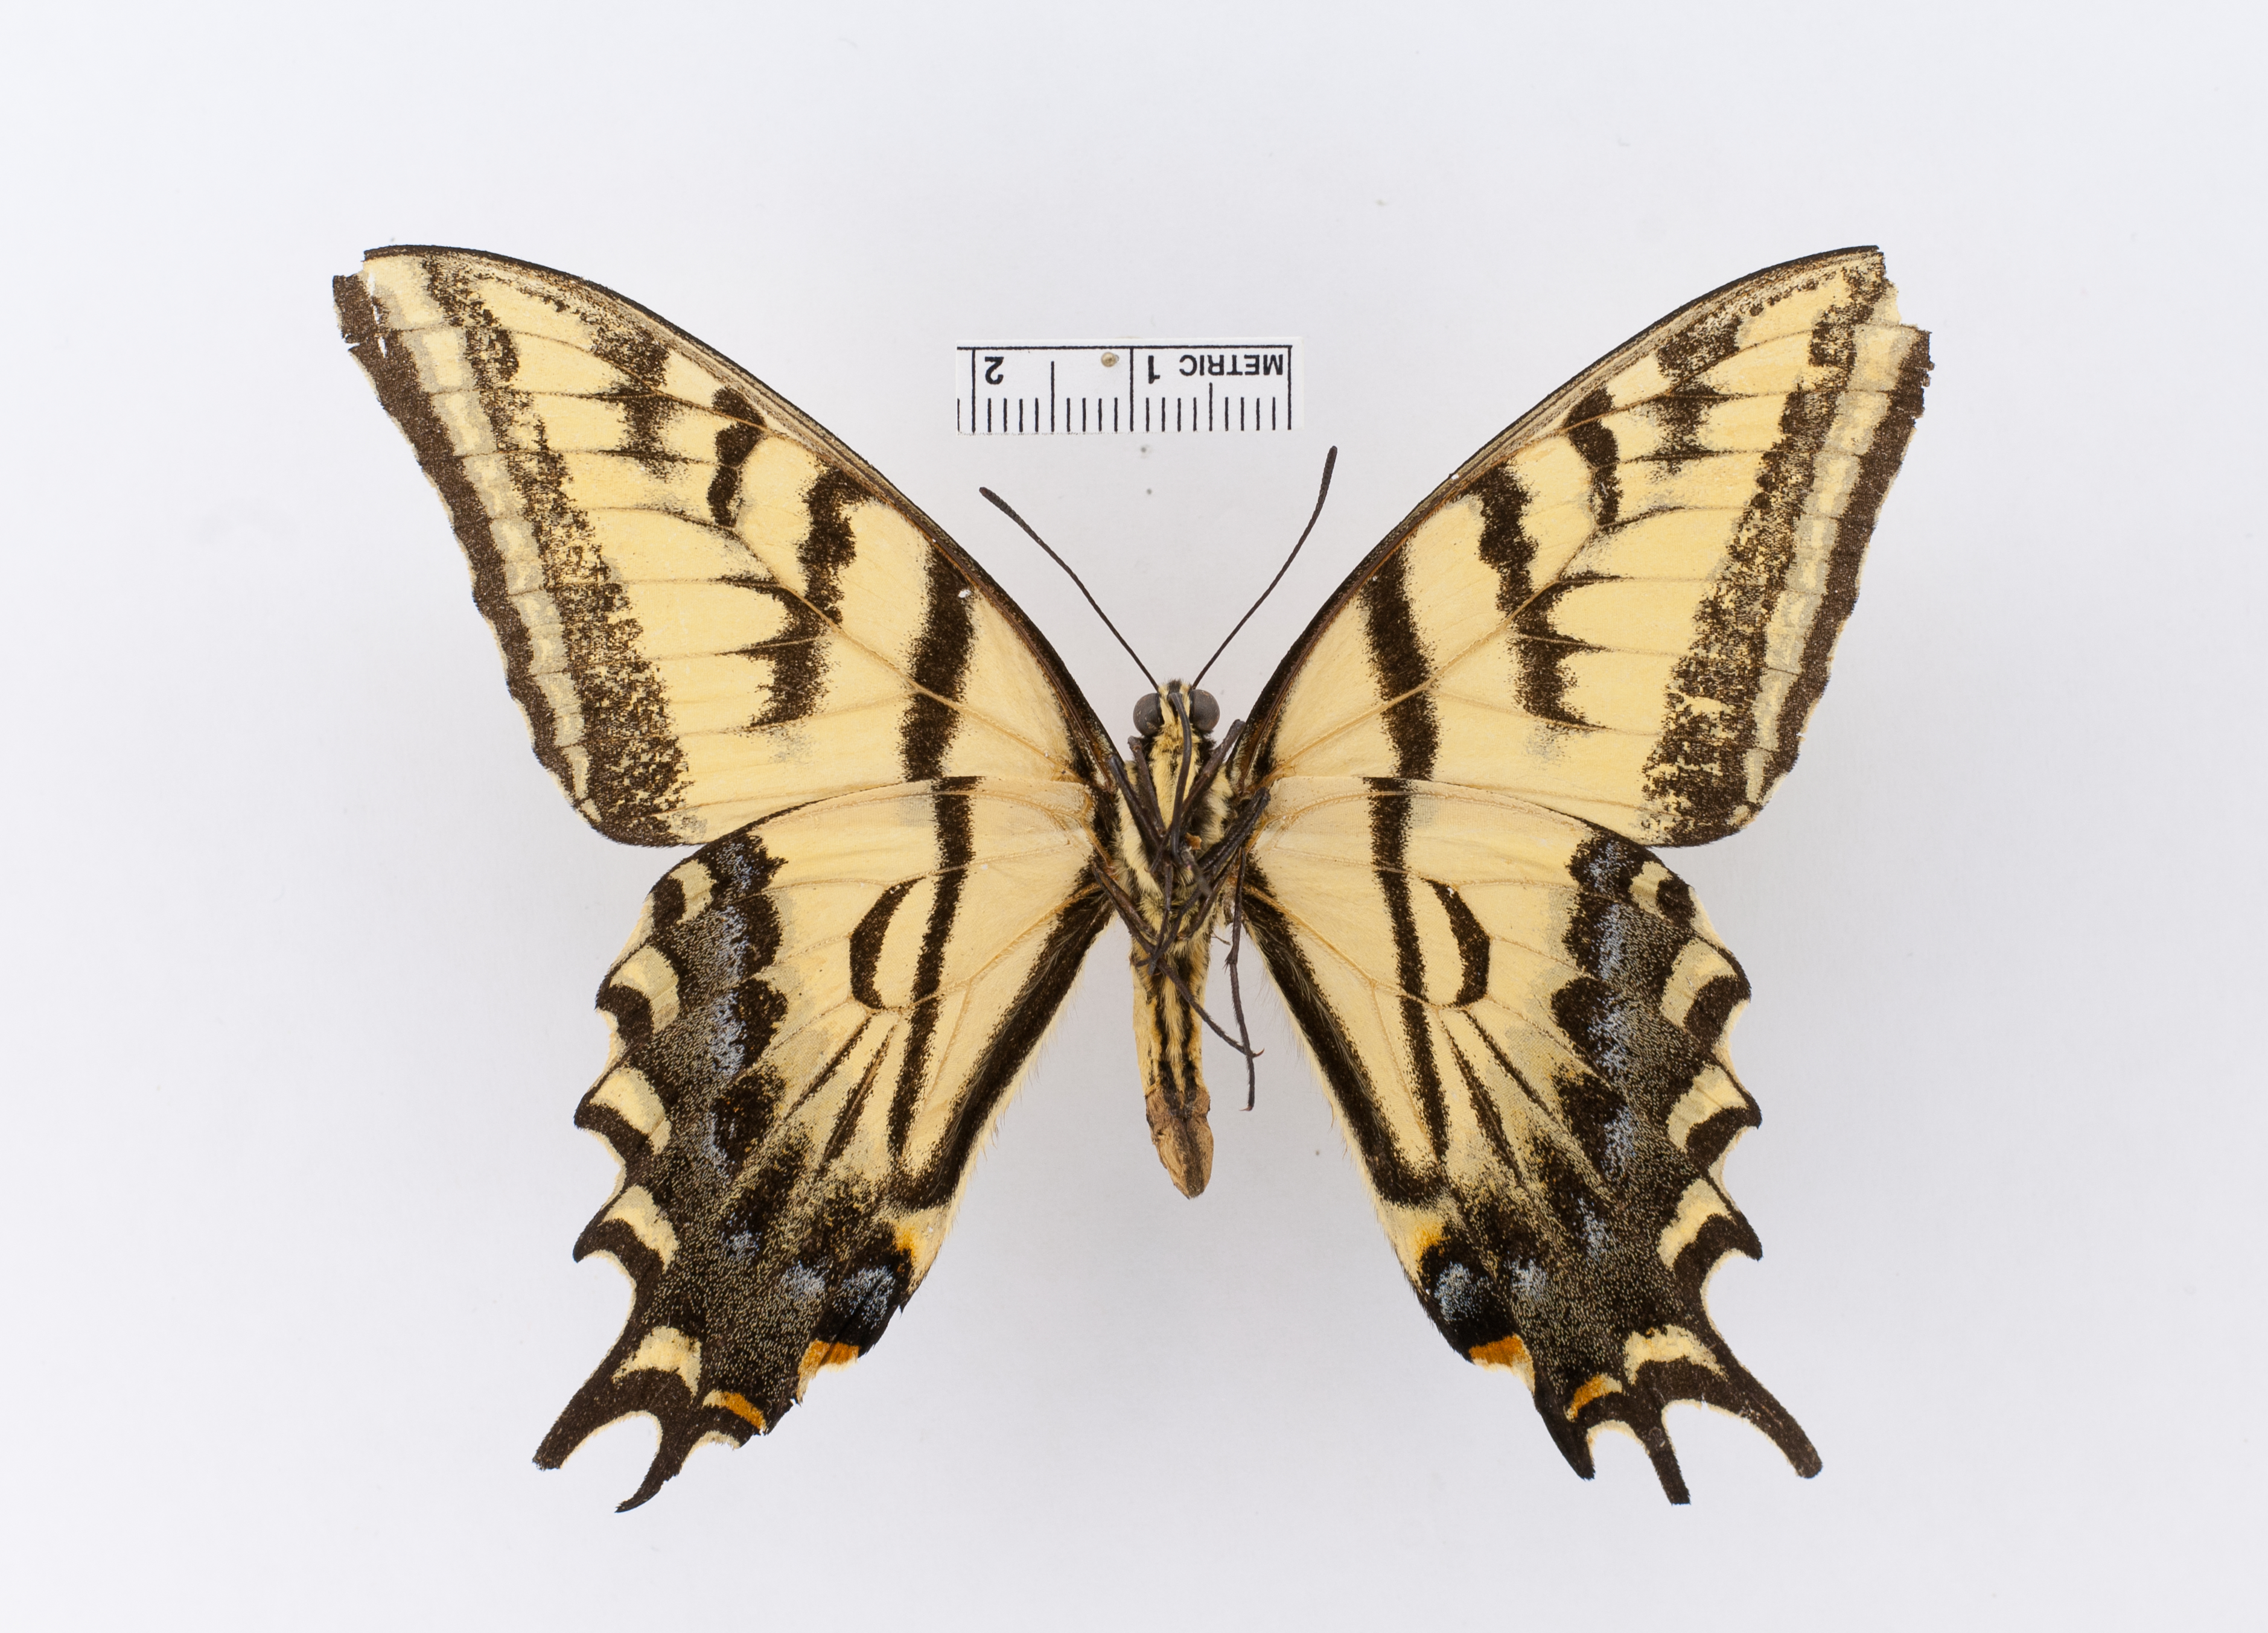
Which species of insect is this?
Papilio daunus
